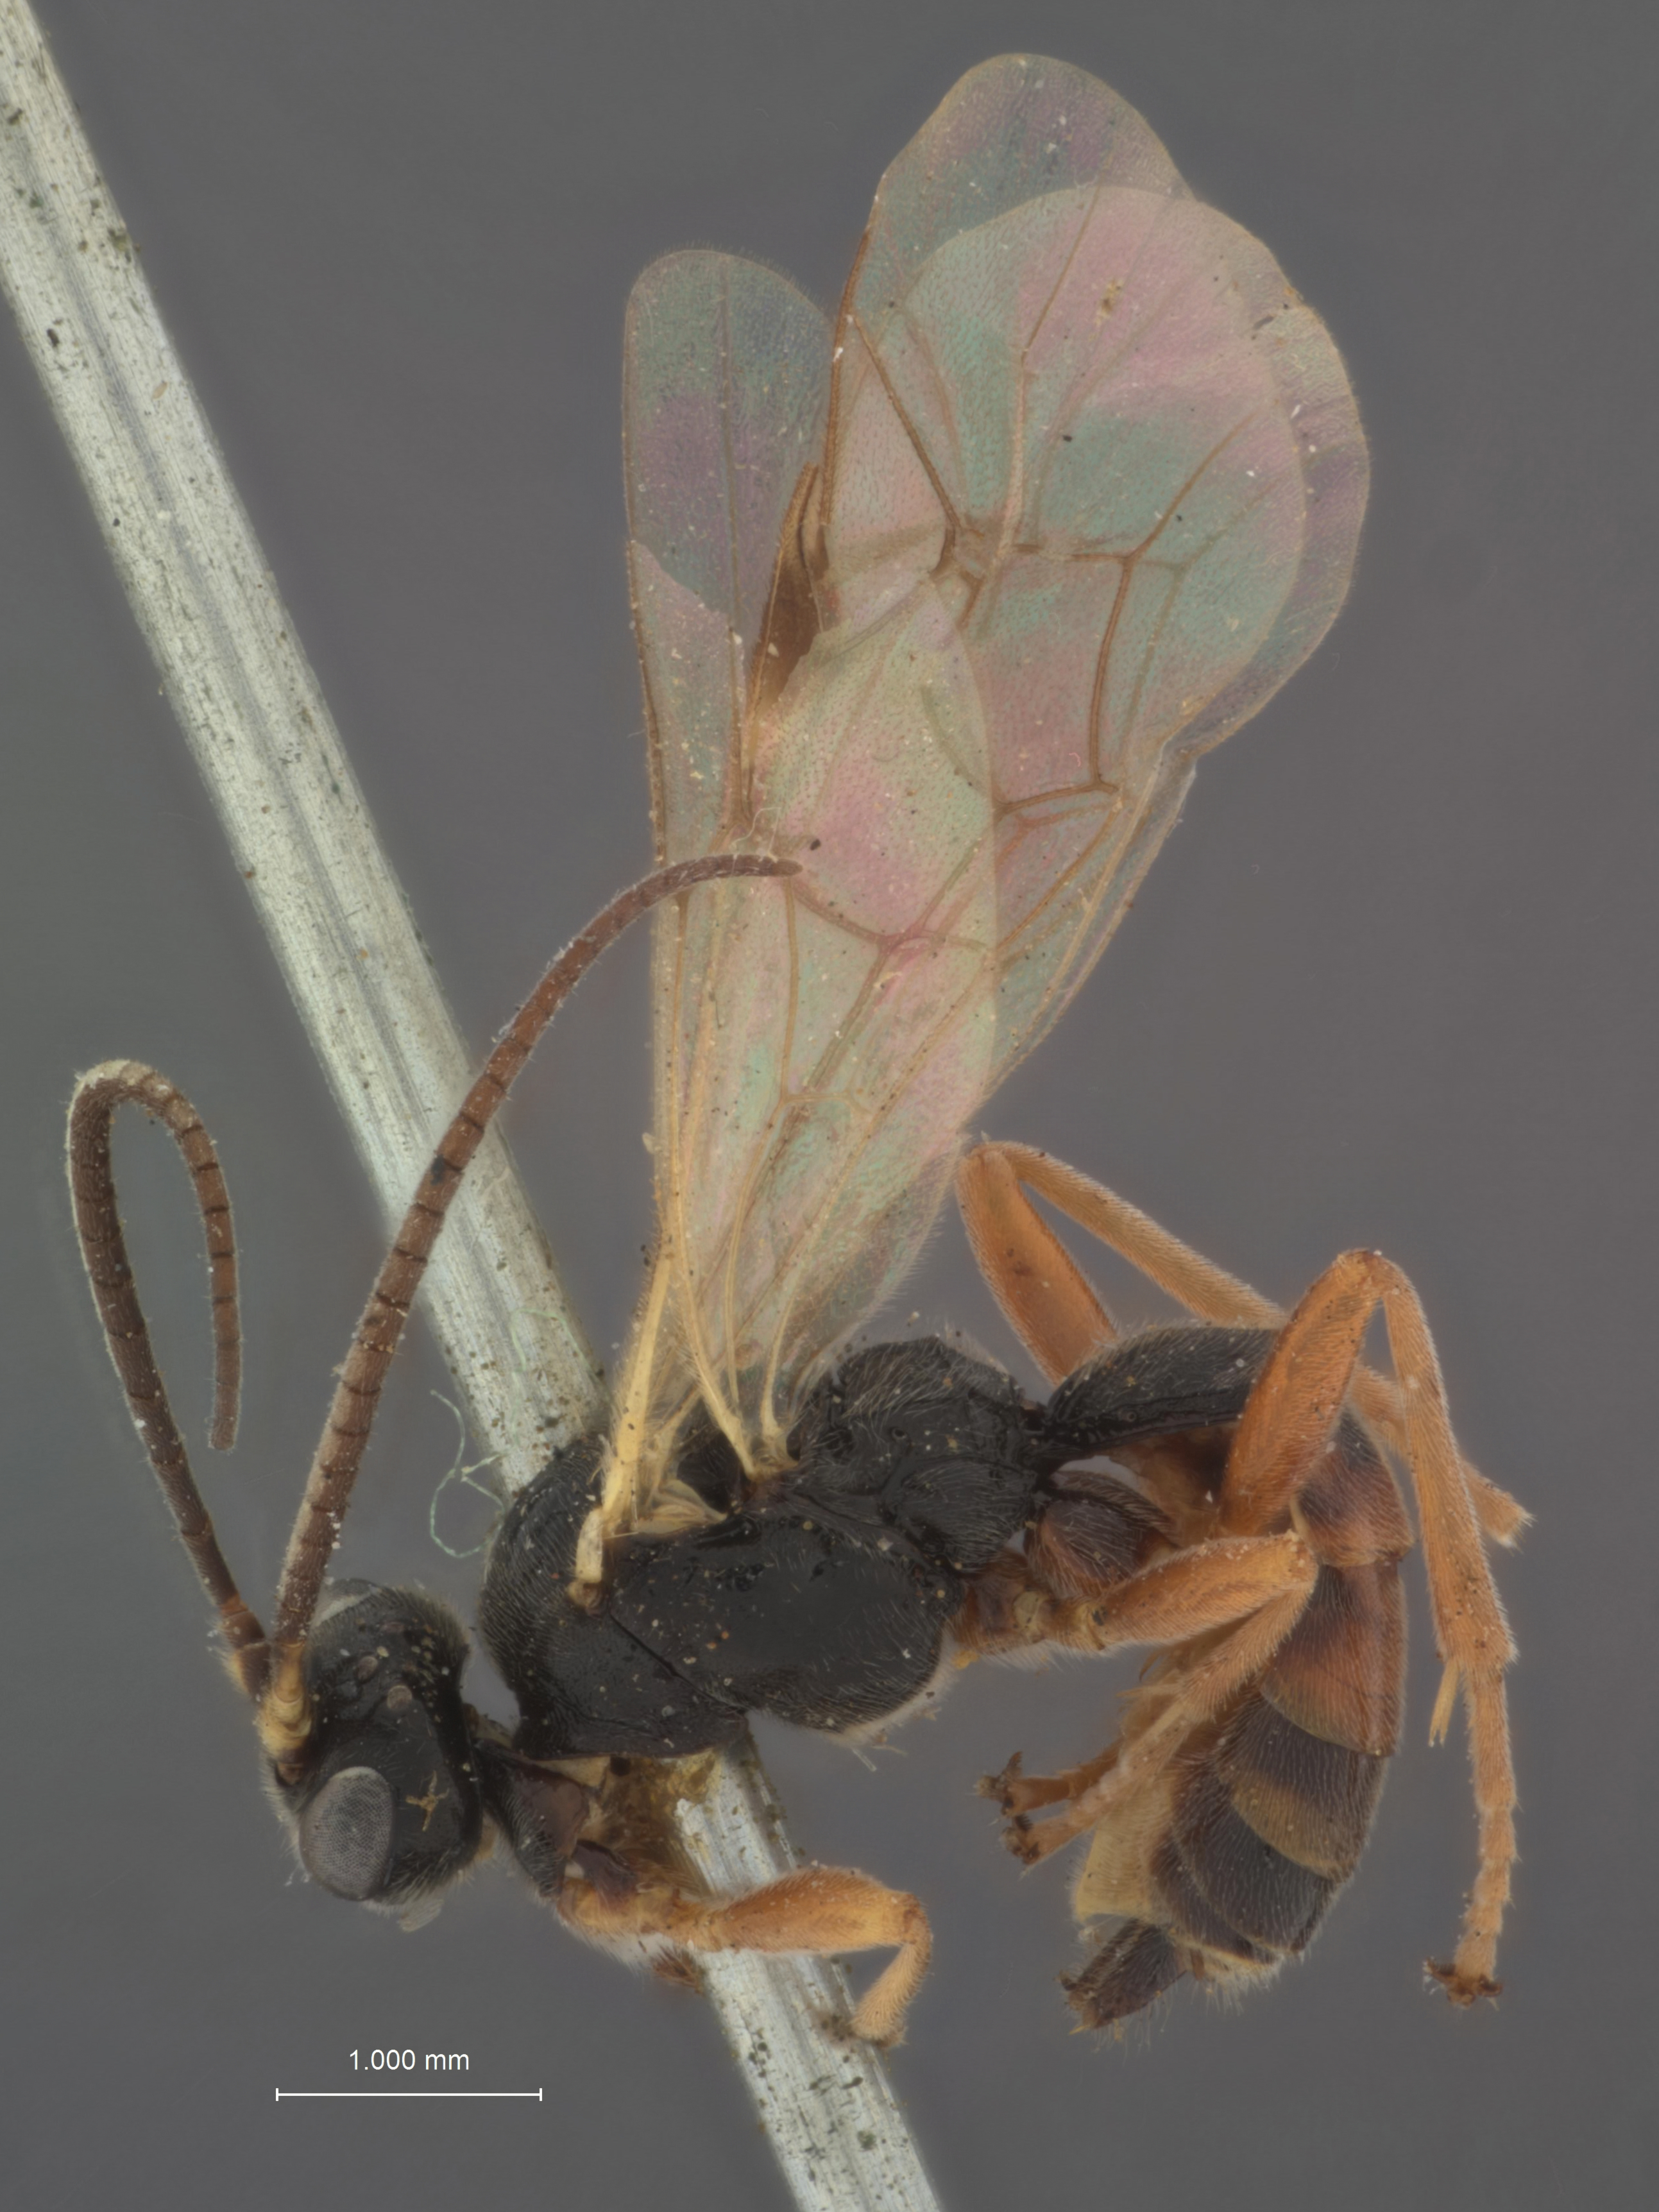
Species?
Scopiorus alaskensis
